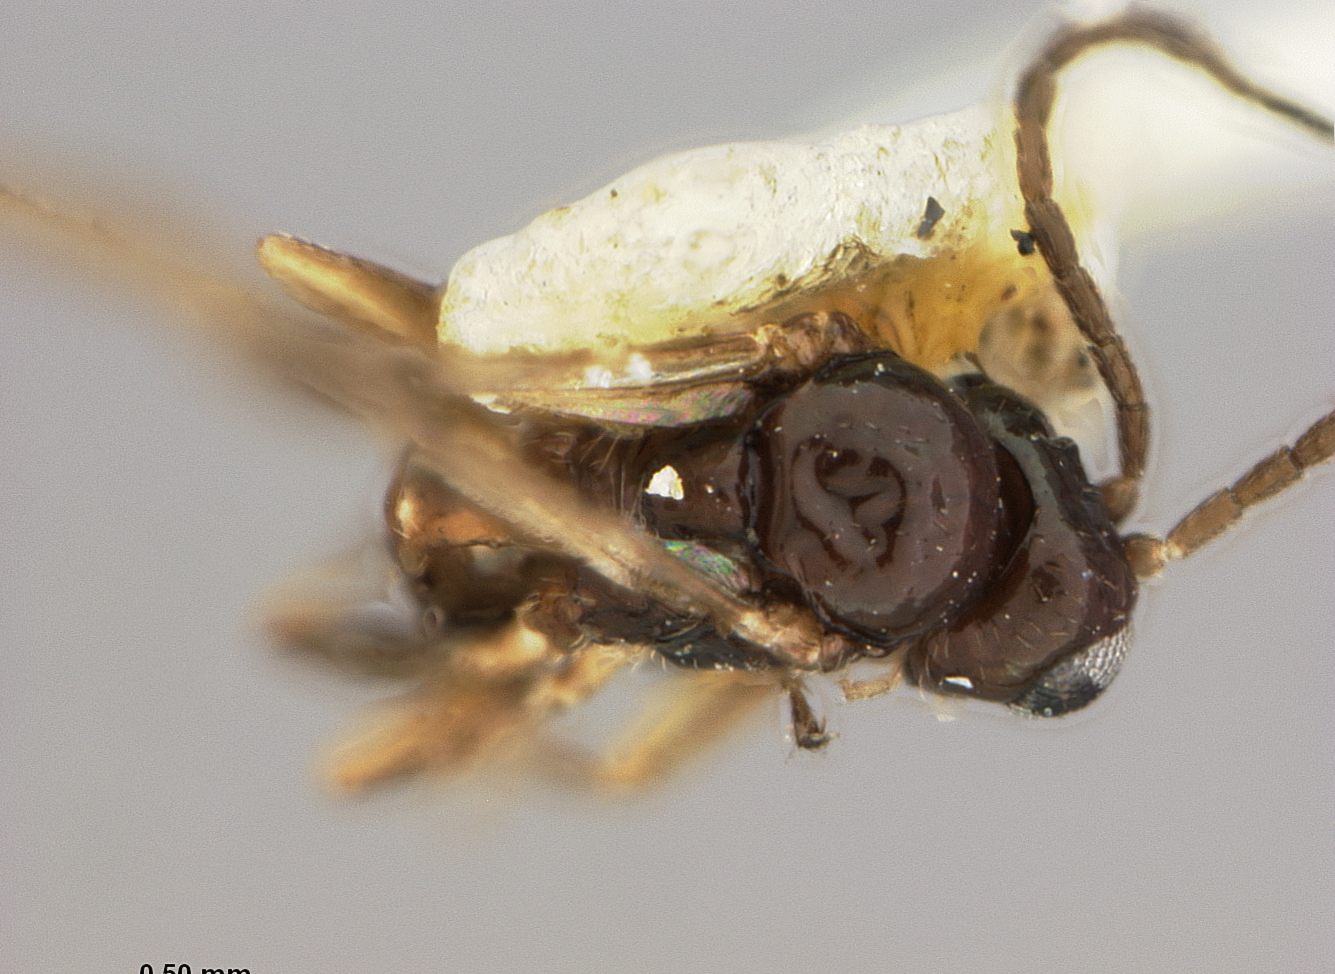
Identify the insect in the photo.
Trioxys eragrastaphis
